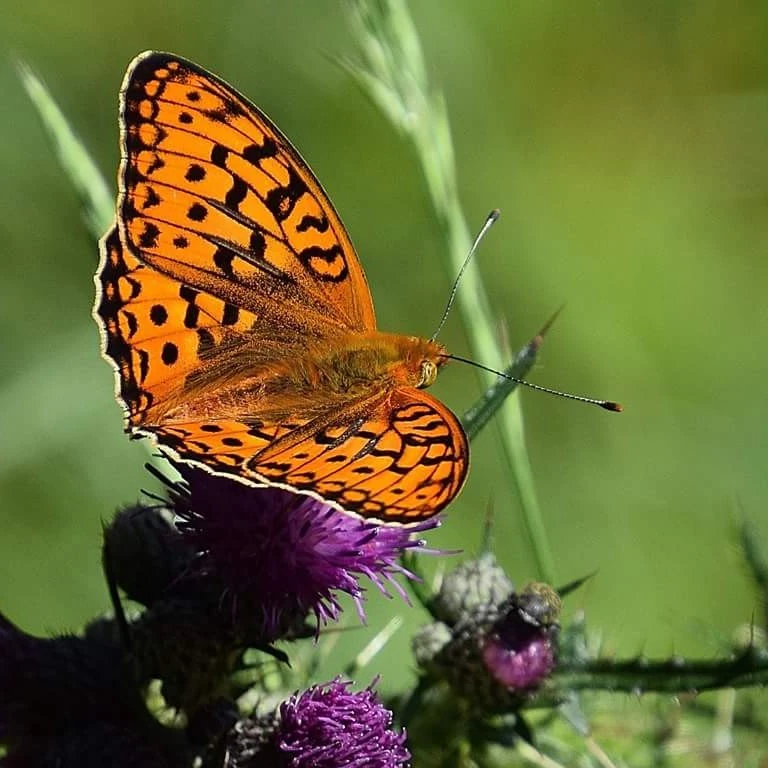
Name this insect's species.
Fabriciana adippe
